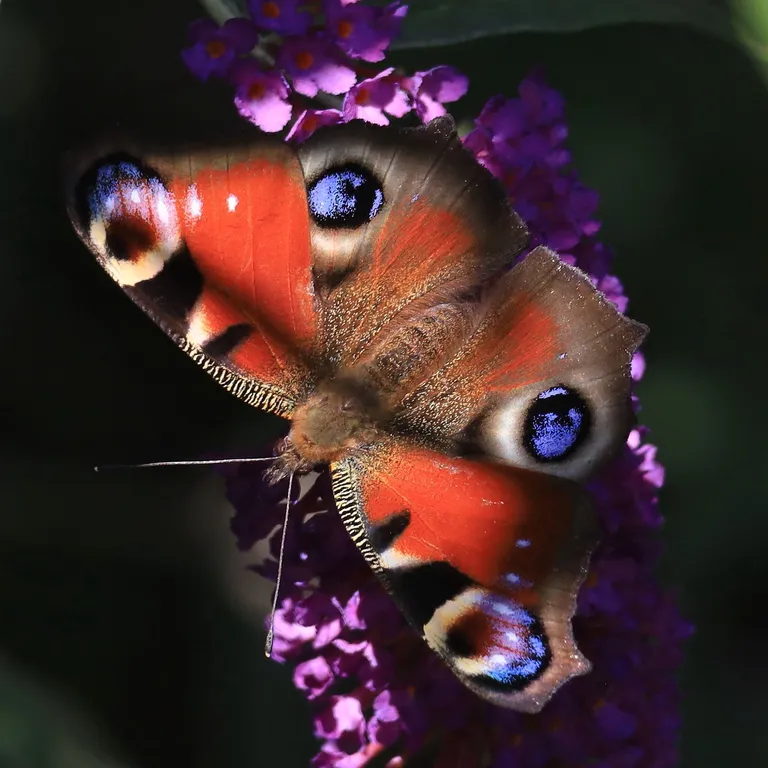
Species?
Aglais io
